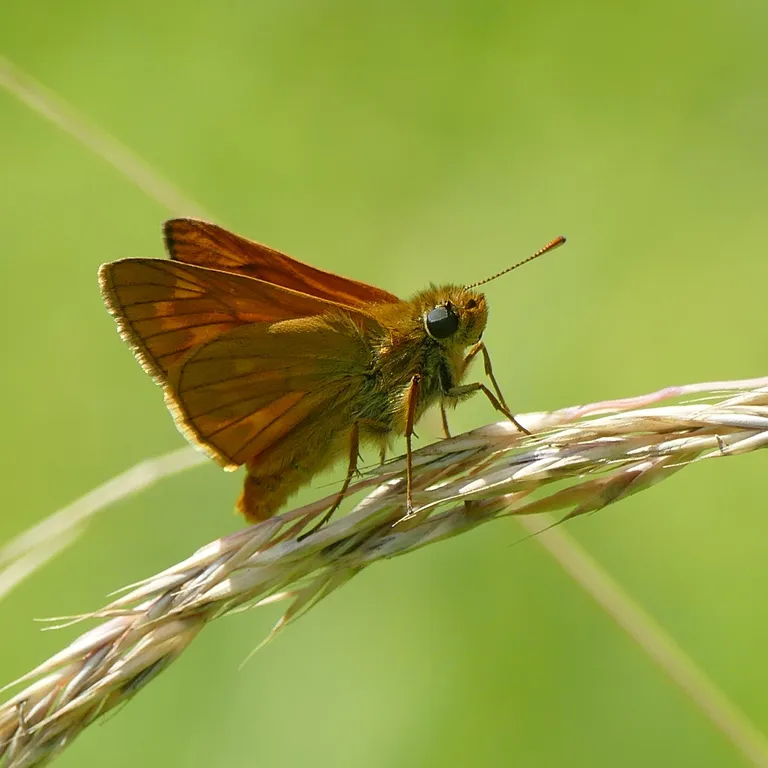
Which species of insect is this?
Ochlodes sylvanus (also Ochlodes venata)
